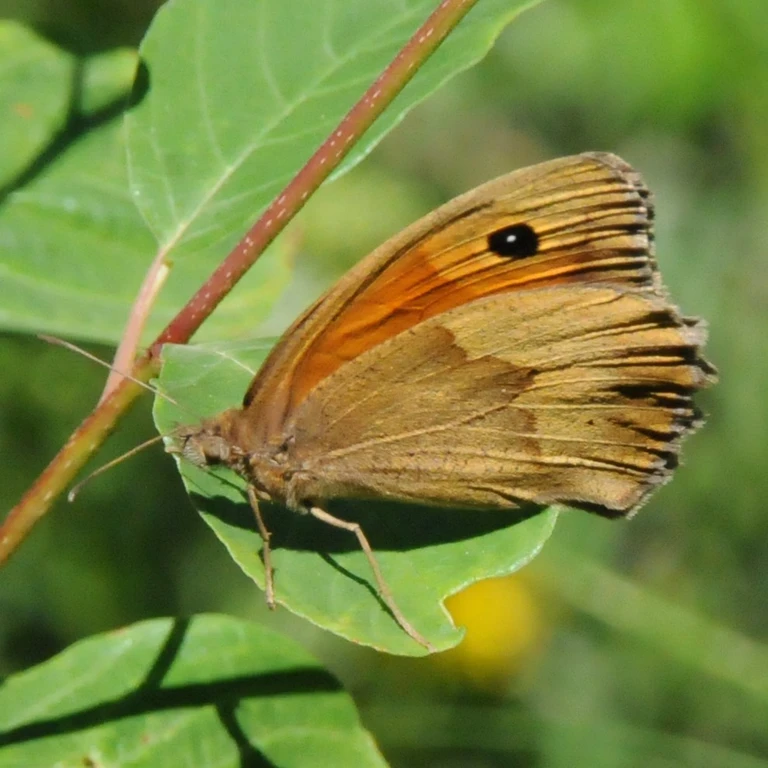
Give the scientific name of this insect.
Maniola jurtina
